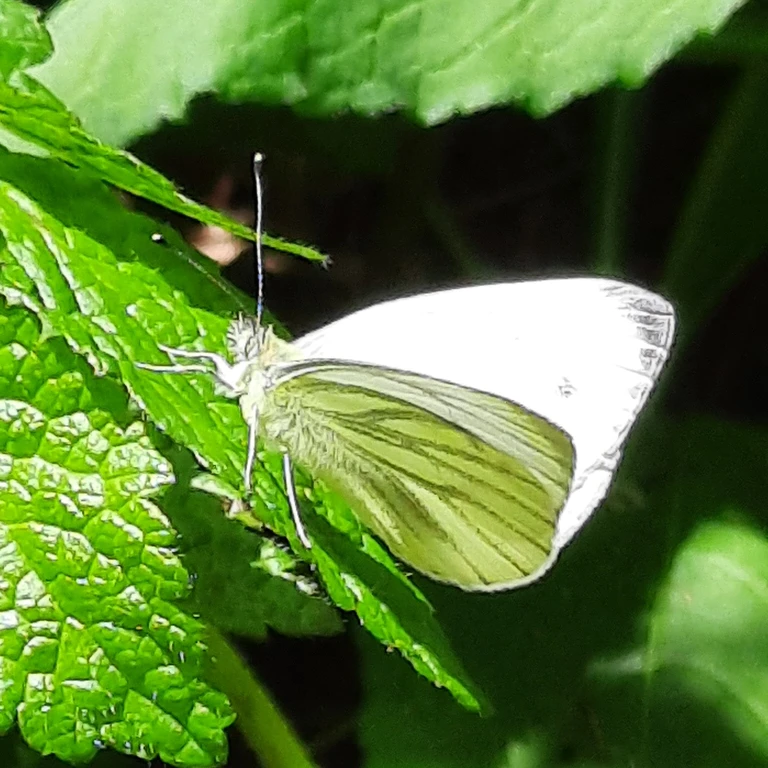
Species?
Pieris napi
